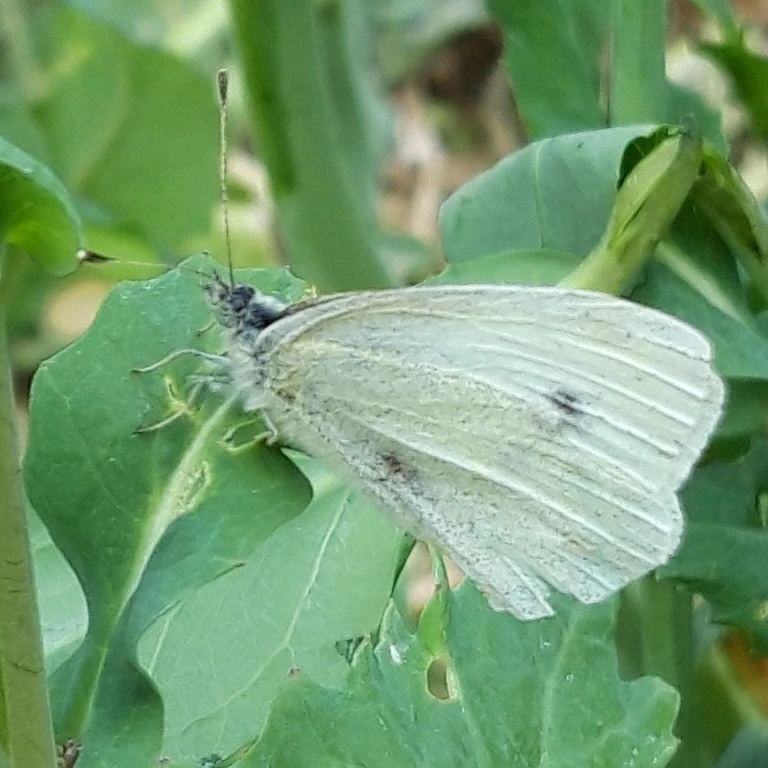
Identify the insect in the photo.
Pieris rapae
